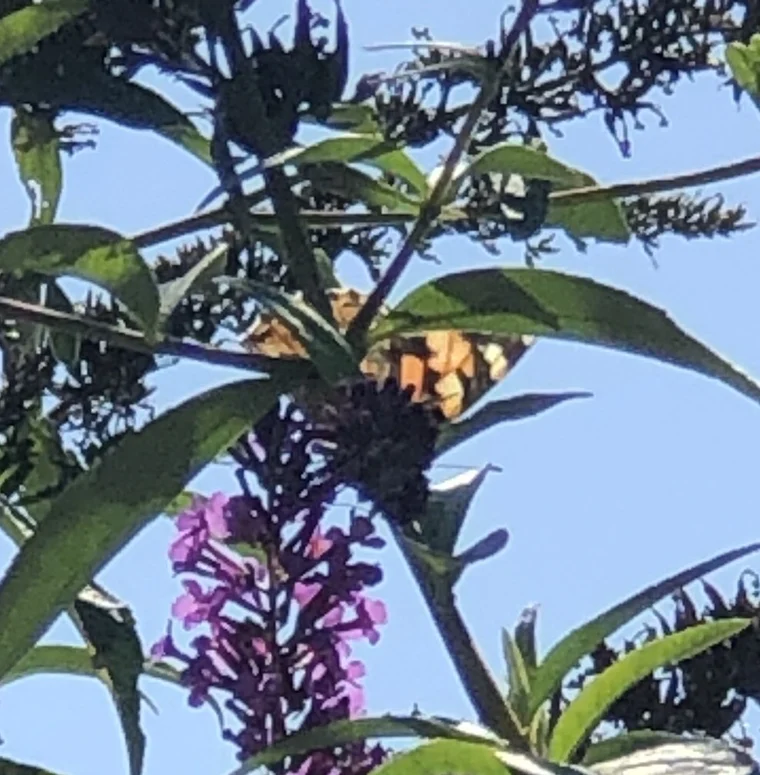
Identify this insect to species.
Vanessa cardui
